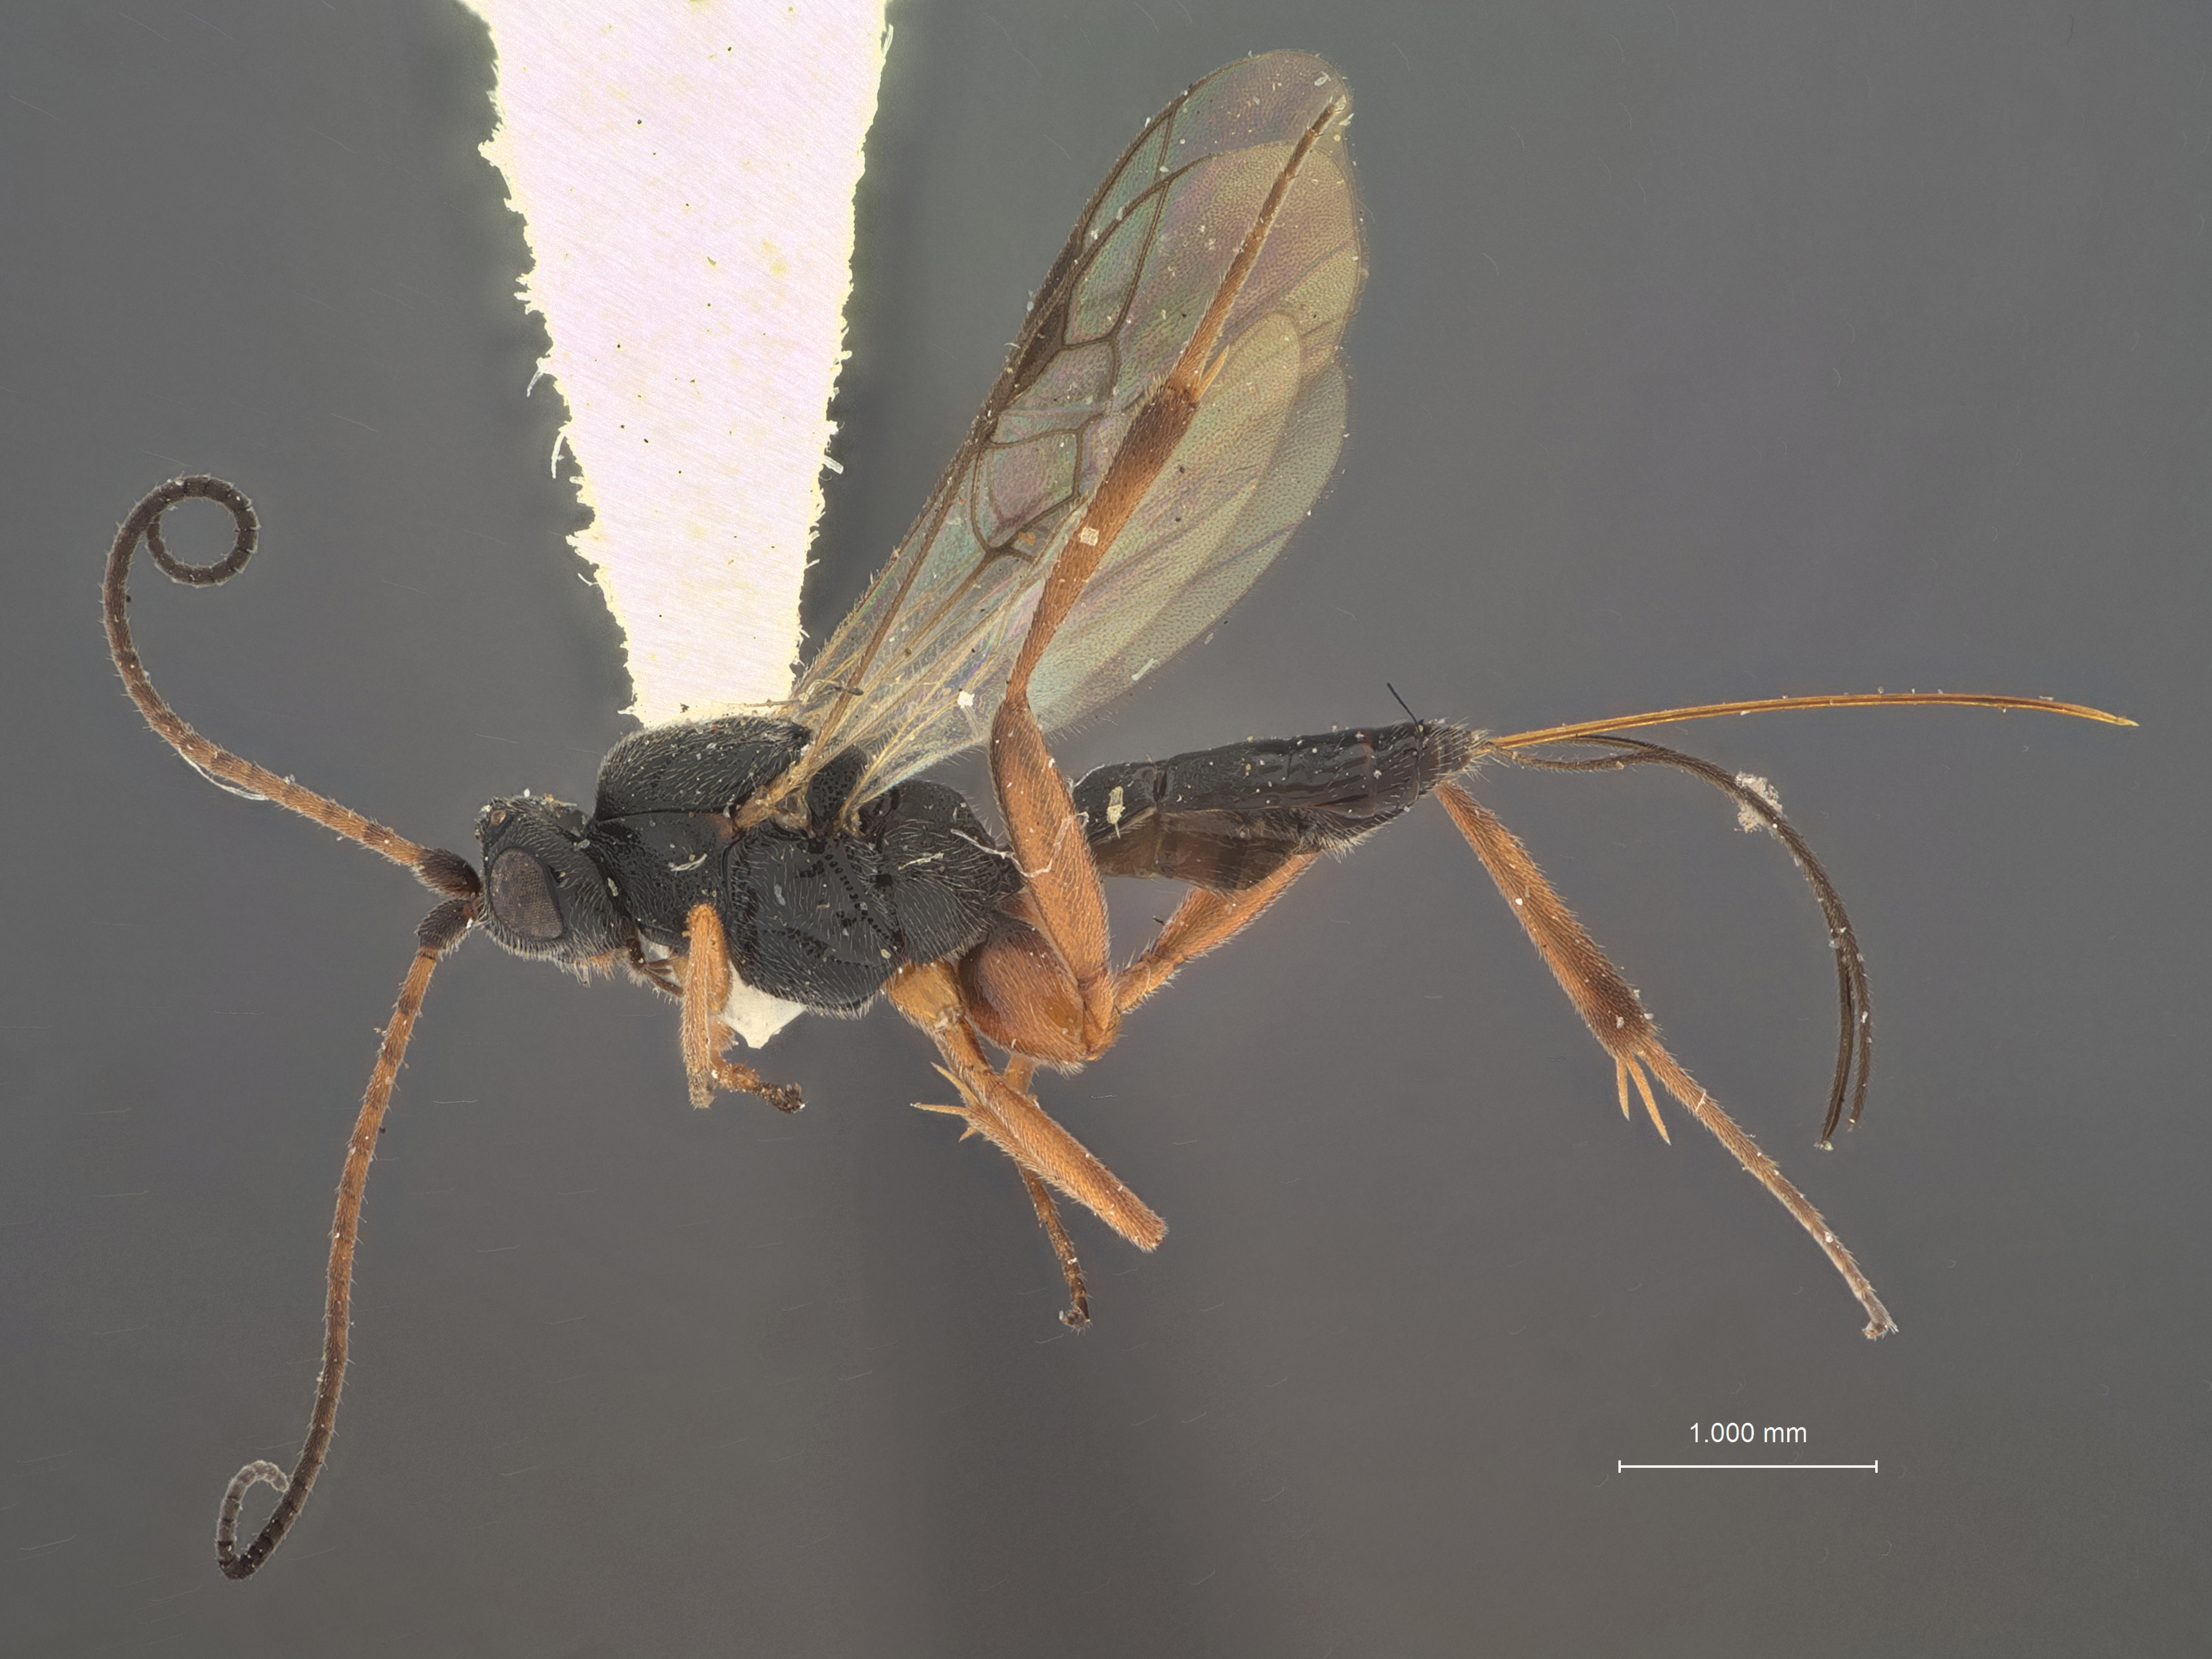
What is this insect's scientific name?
Orgilus lunnaris
